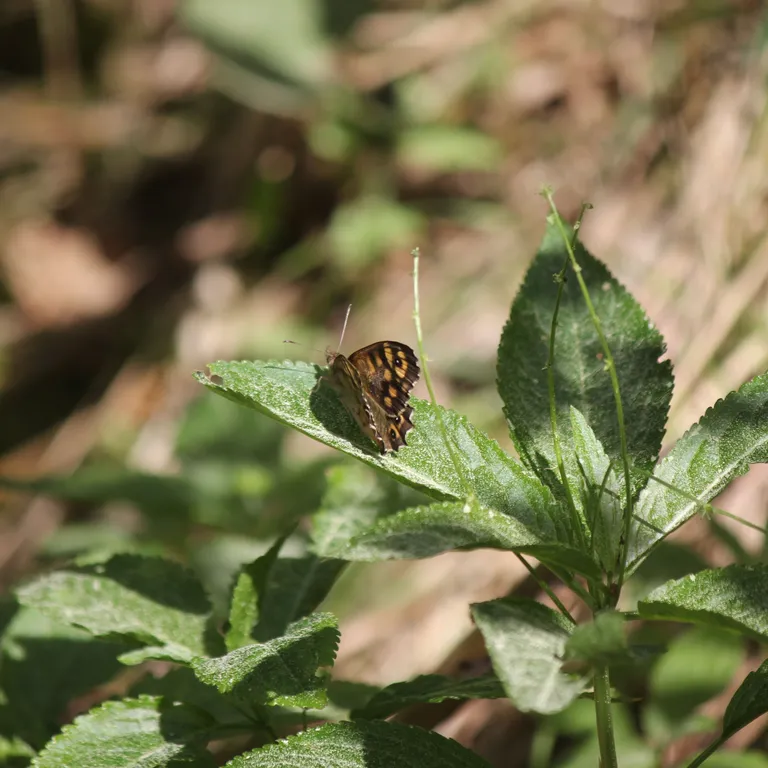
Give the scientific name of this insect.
Pararge aegeria
